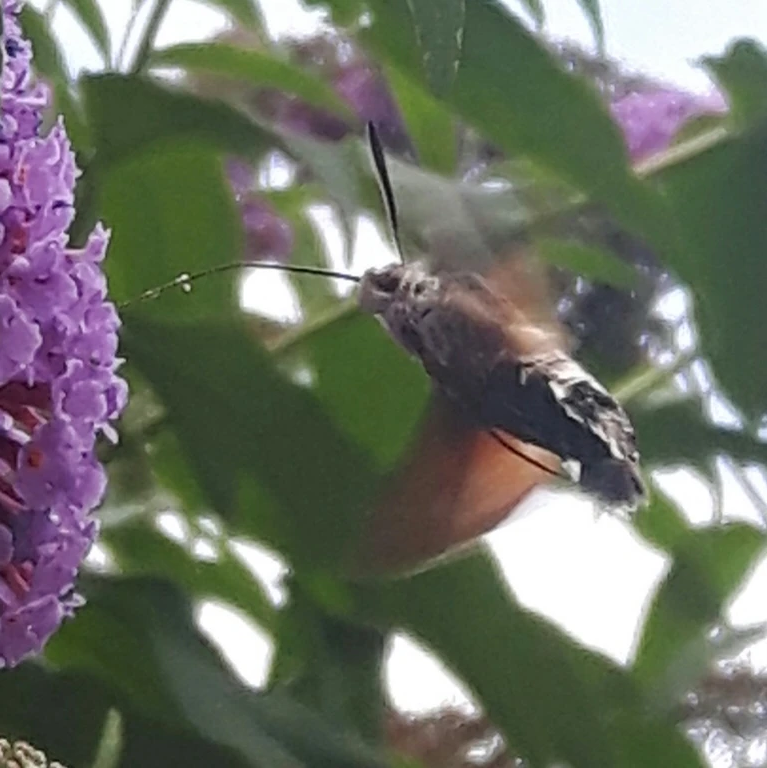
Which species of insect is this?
Macroglossum stellatarum
